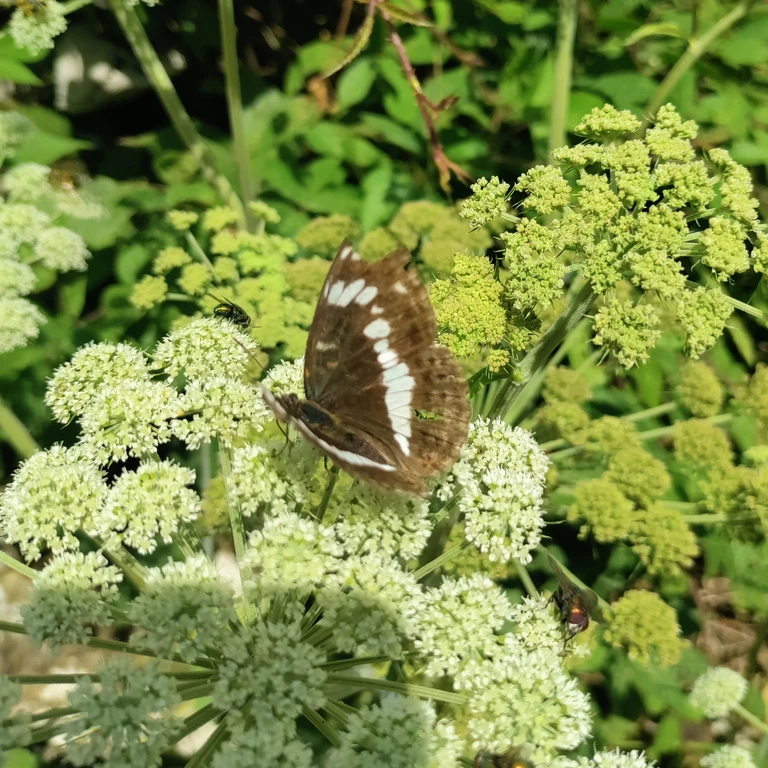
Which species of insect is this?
Limenitis camilla (also Ladoga camilla)
